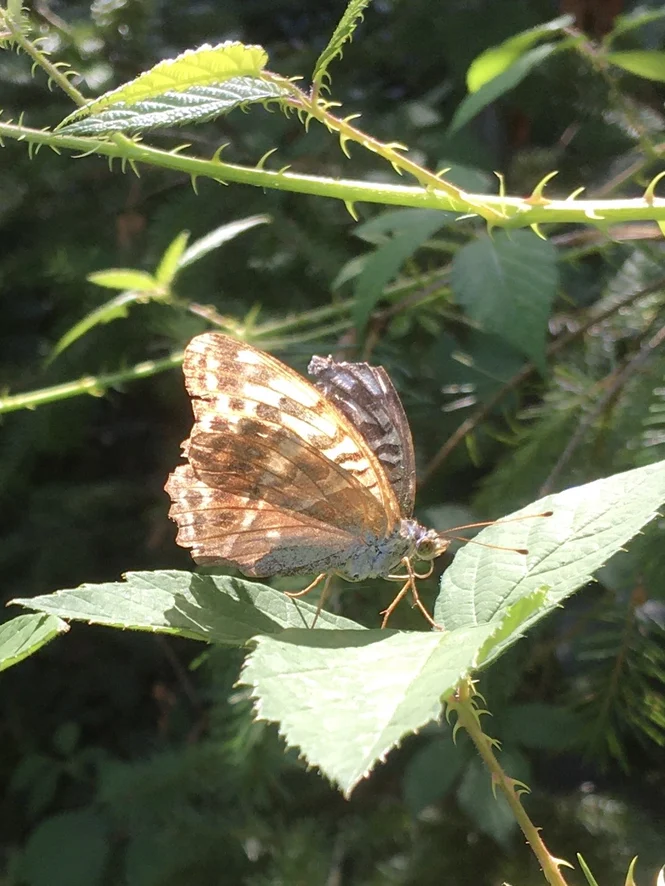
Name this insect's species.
Argynnis paphia
